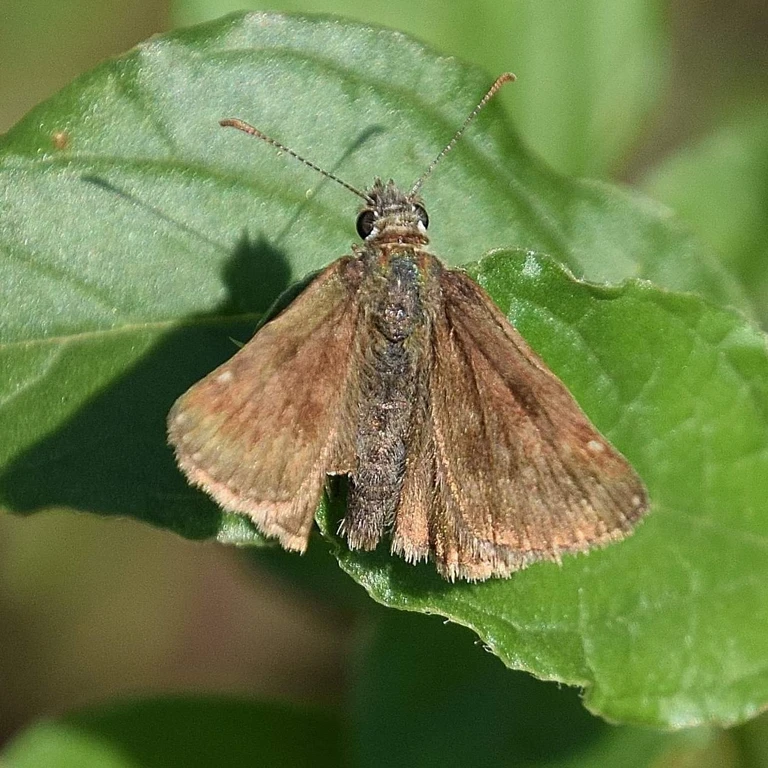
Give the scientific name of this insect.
Erynnis tages
